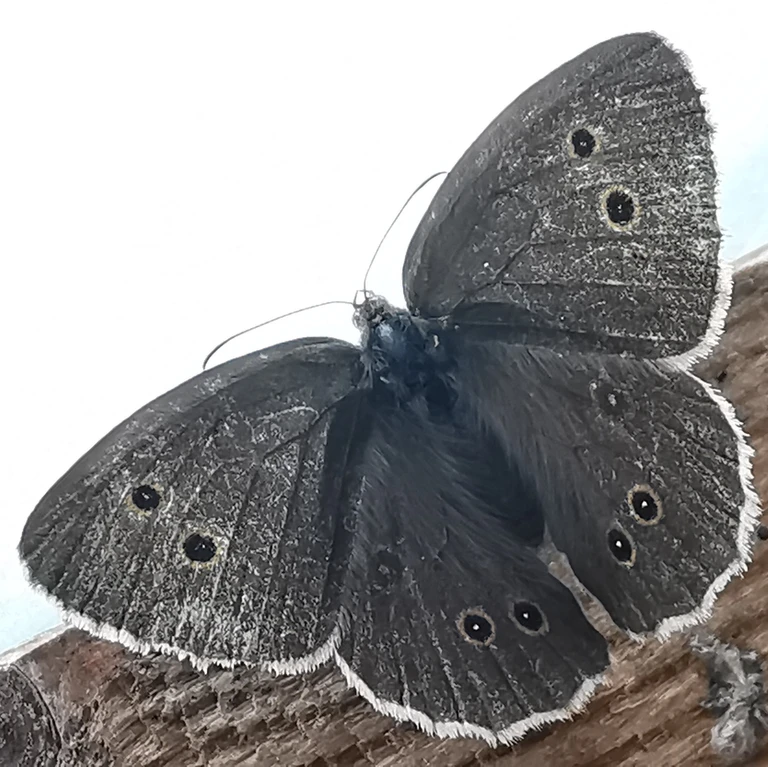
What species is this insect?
Aphantopus hyperantus
